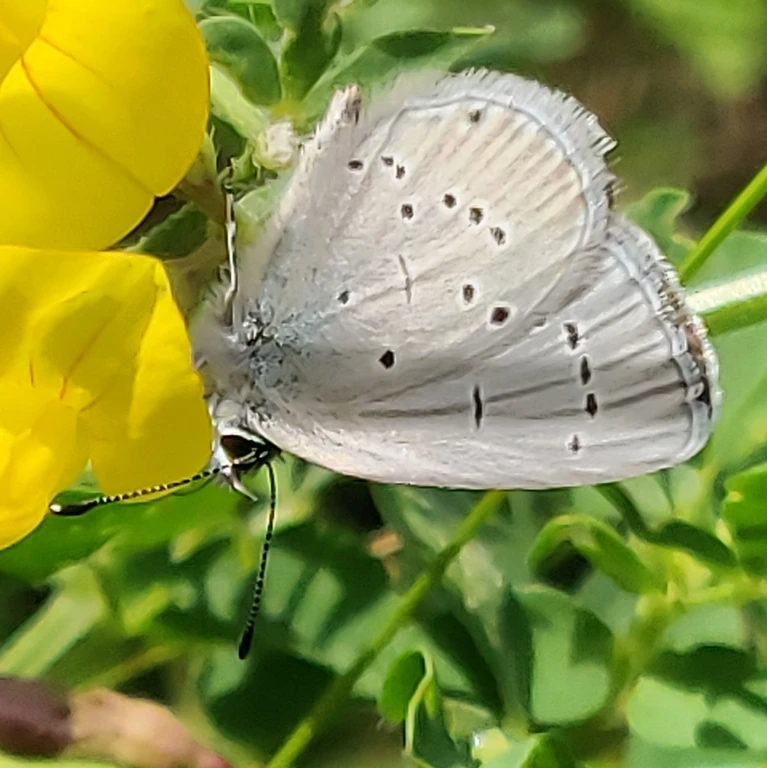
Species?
Cupido minimus
